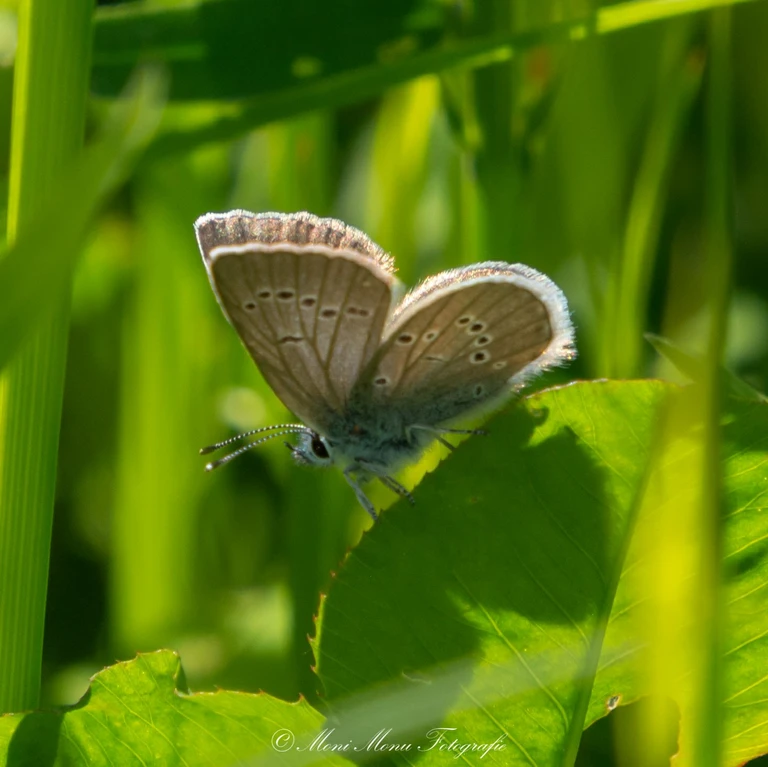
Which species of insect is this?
Cyaniris semiargus
